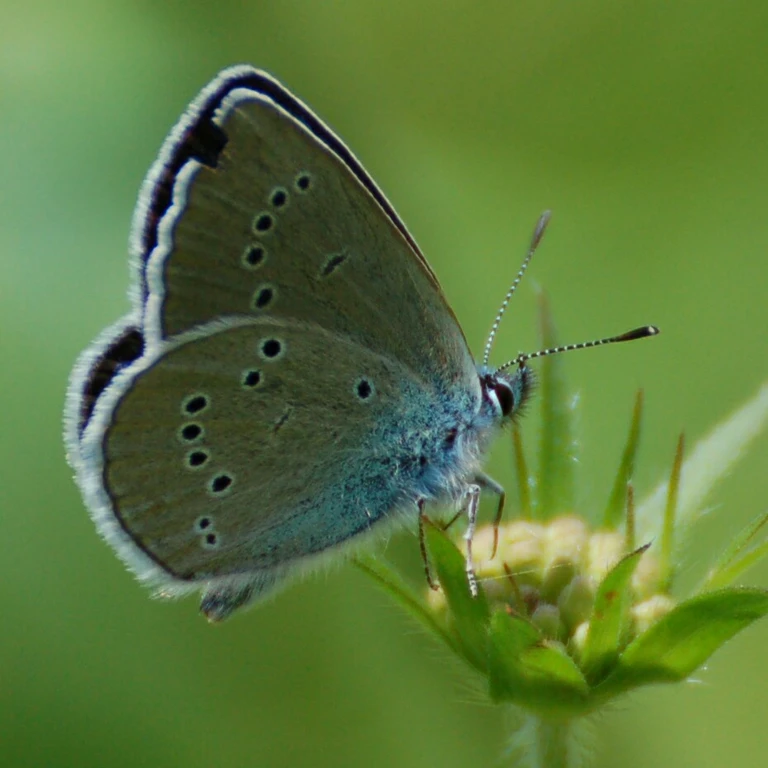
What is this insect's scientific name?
Cyaniris semiargus
